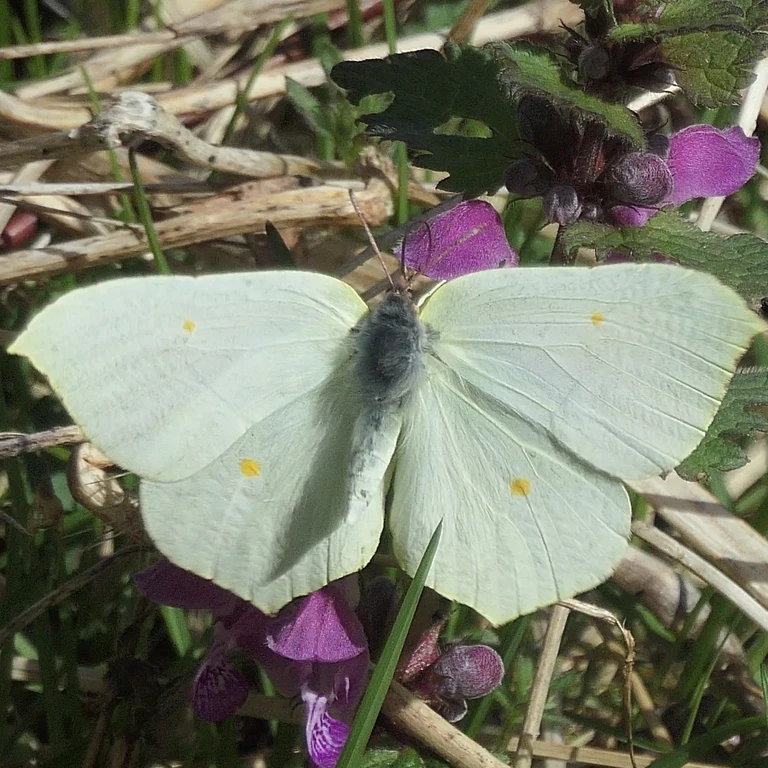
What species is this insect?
Gonepteryx rhamni
